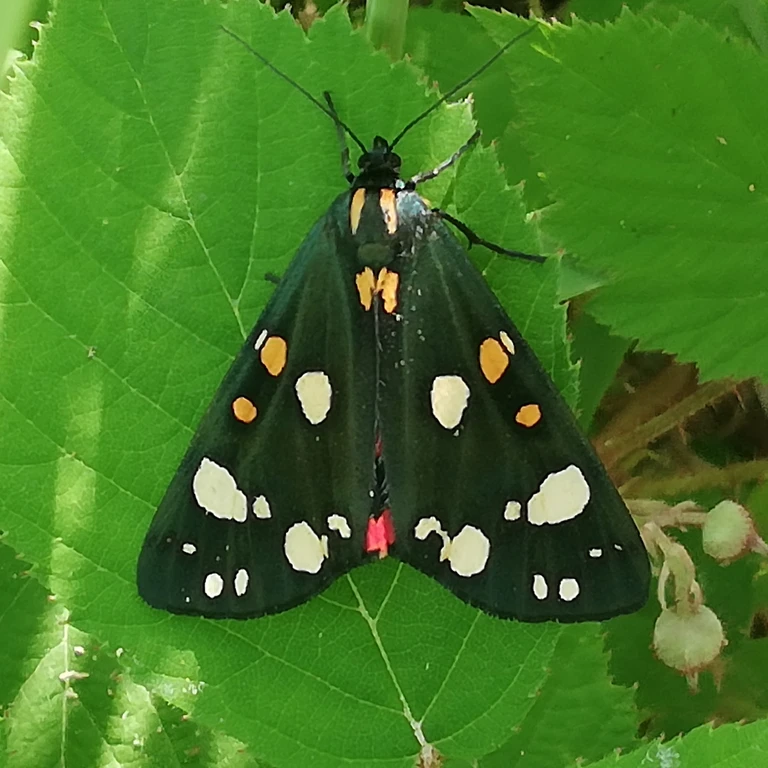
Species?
Callimorpha dominula
